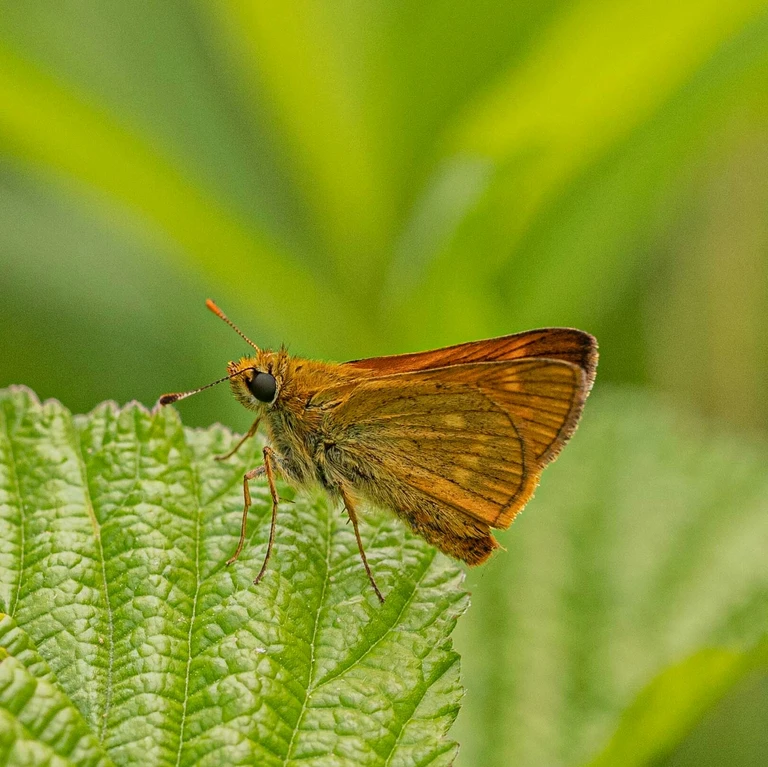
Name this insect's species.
Ochlodes sylvanus (also Ochlodes venata)
